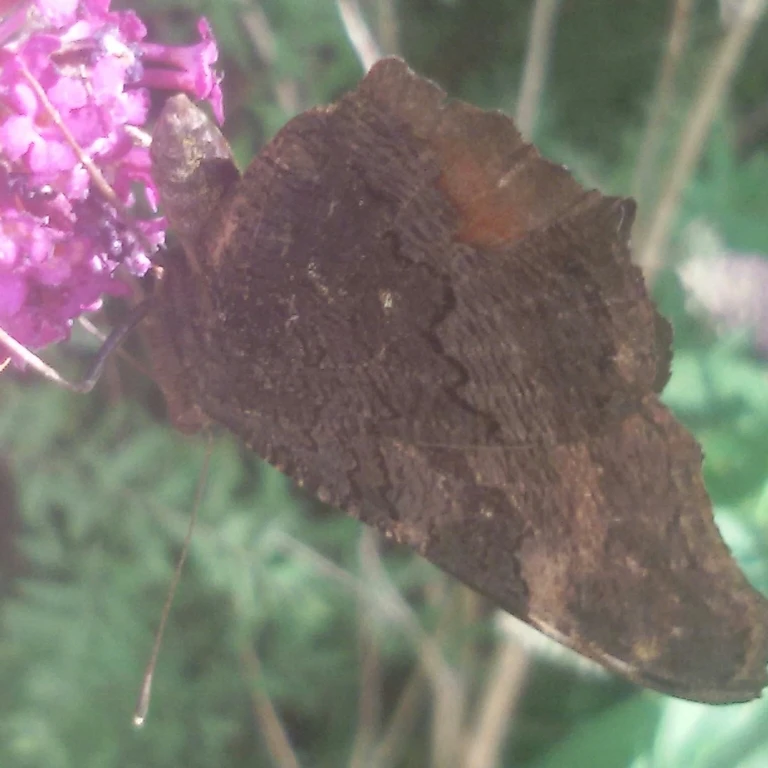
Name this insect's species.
Aglais io
